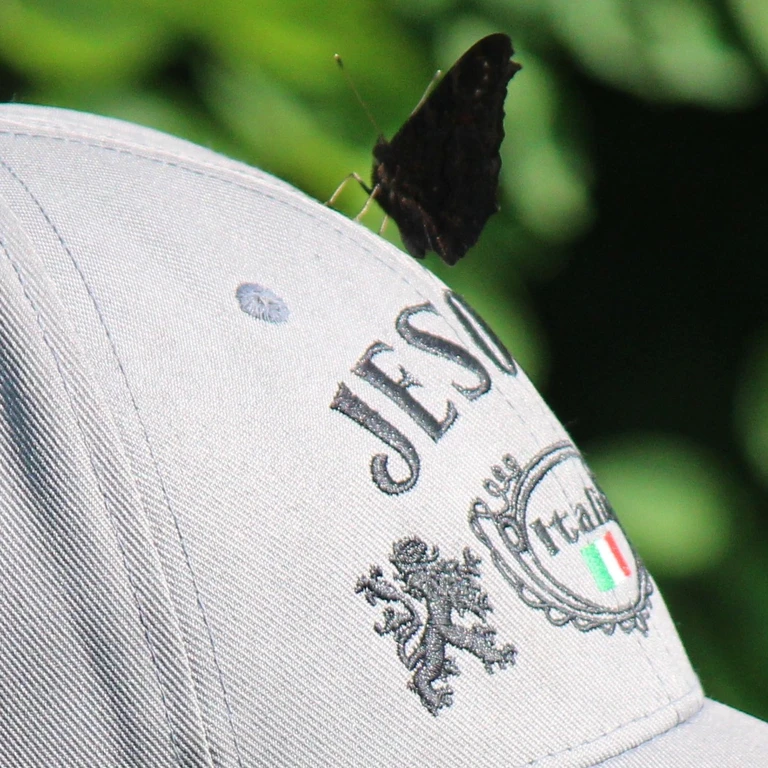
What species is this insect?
Aglais io
